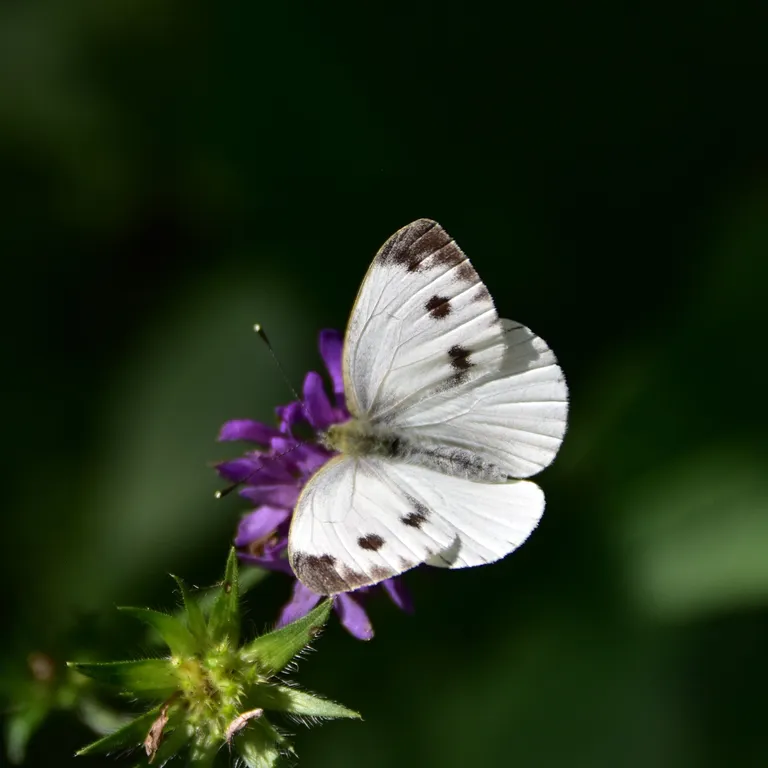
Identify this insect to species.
Pieris napi
